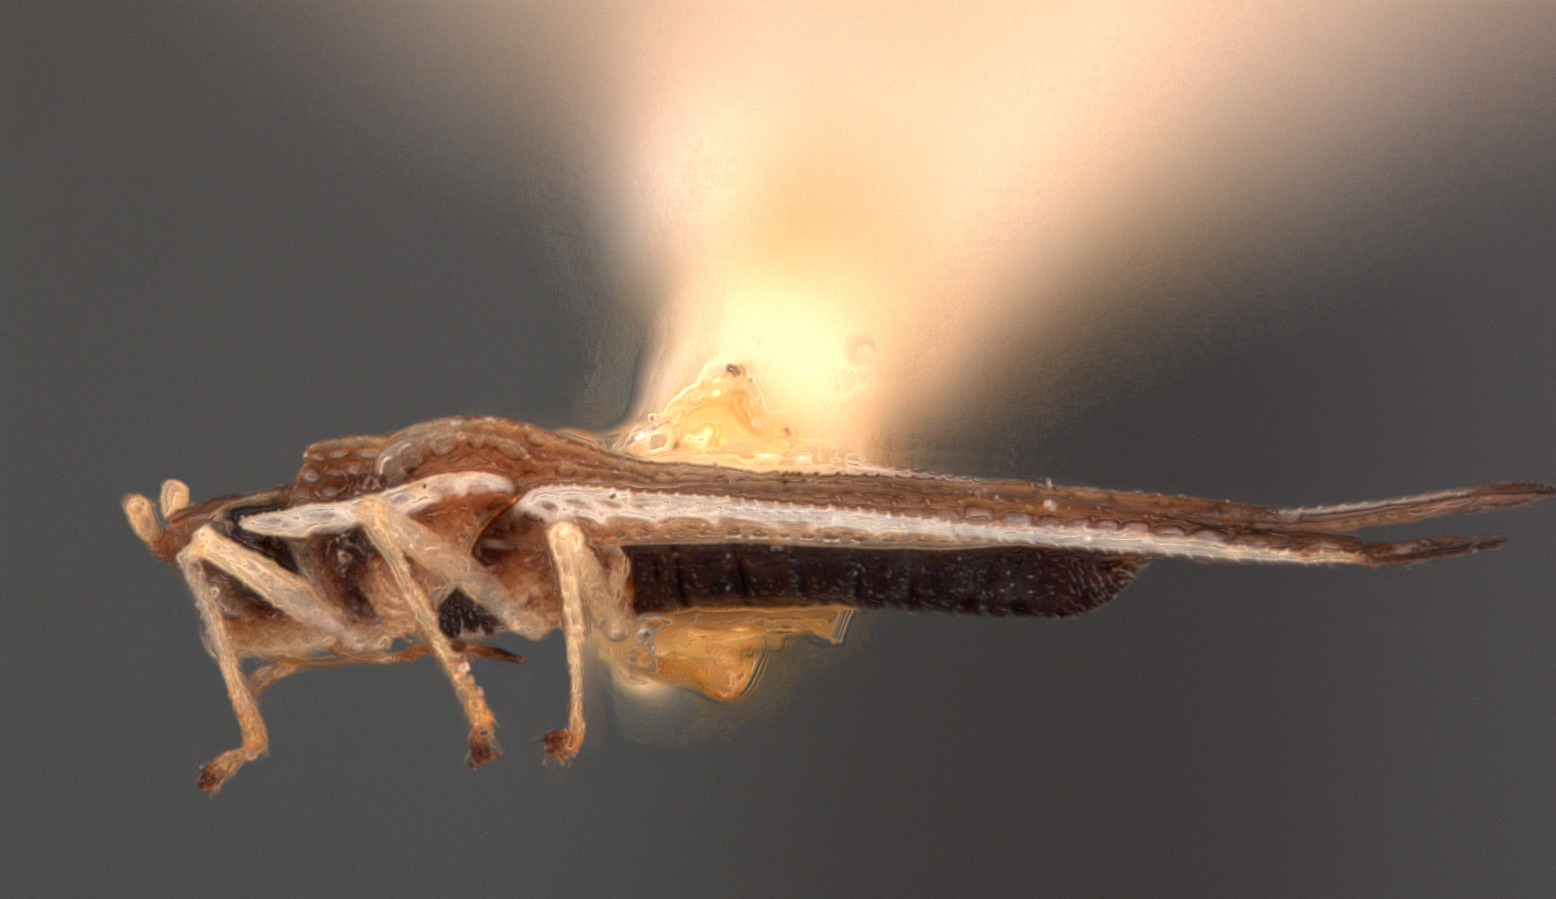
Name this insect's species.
Leptopharsa luxa
